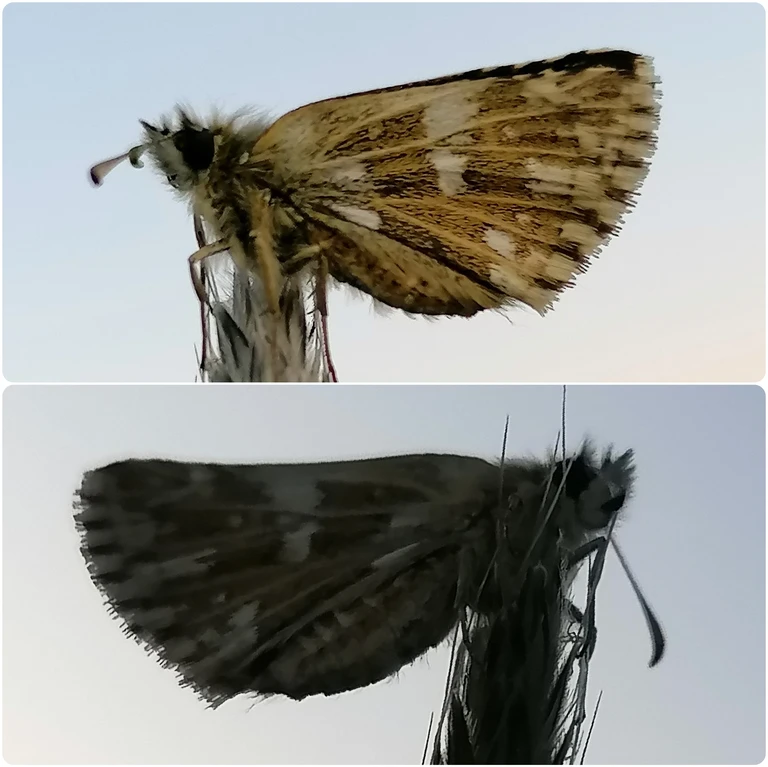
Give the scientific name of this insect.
Pyrgus malvae
